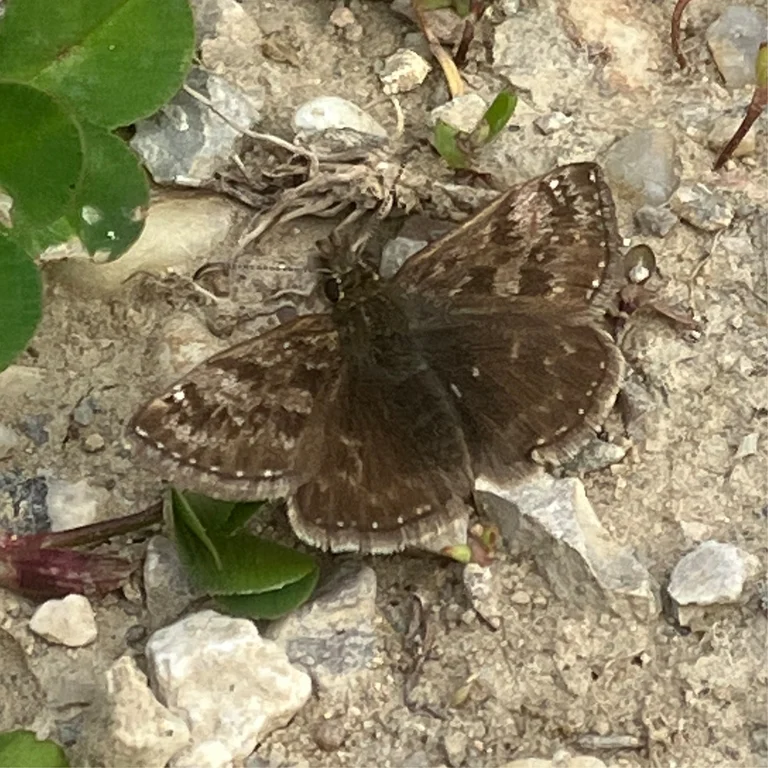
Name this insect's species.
Erynnis tages
